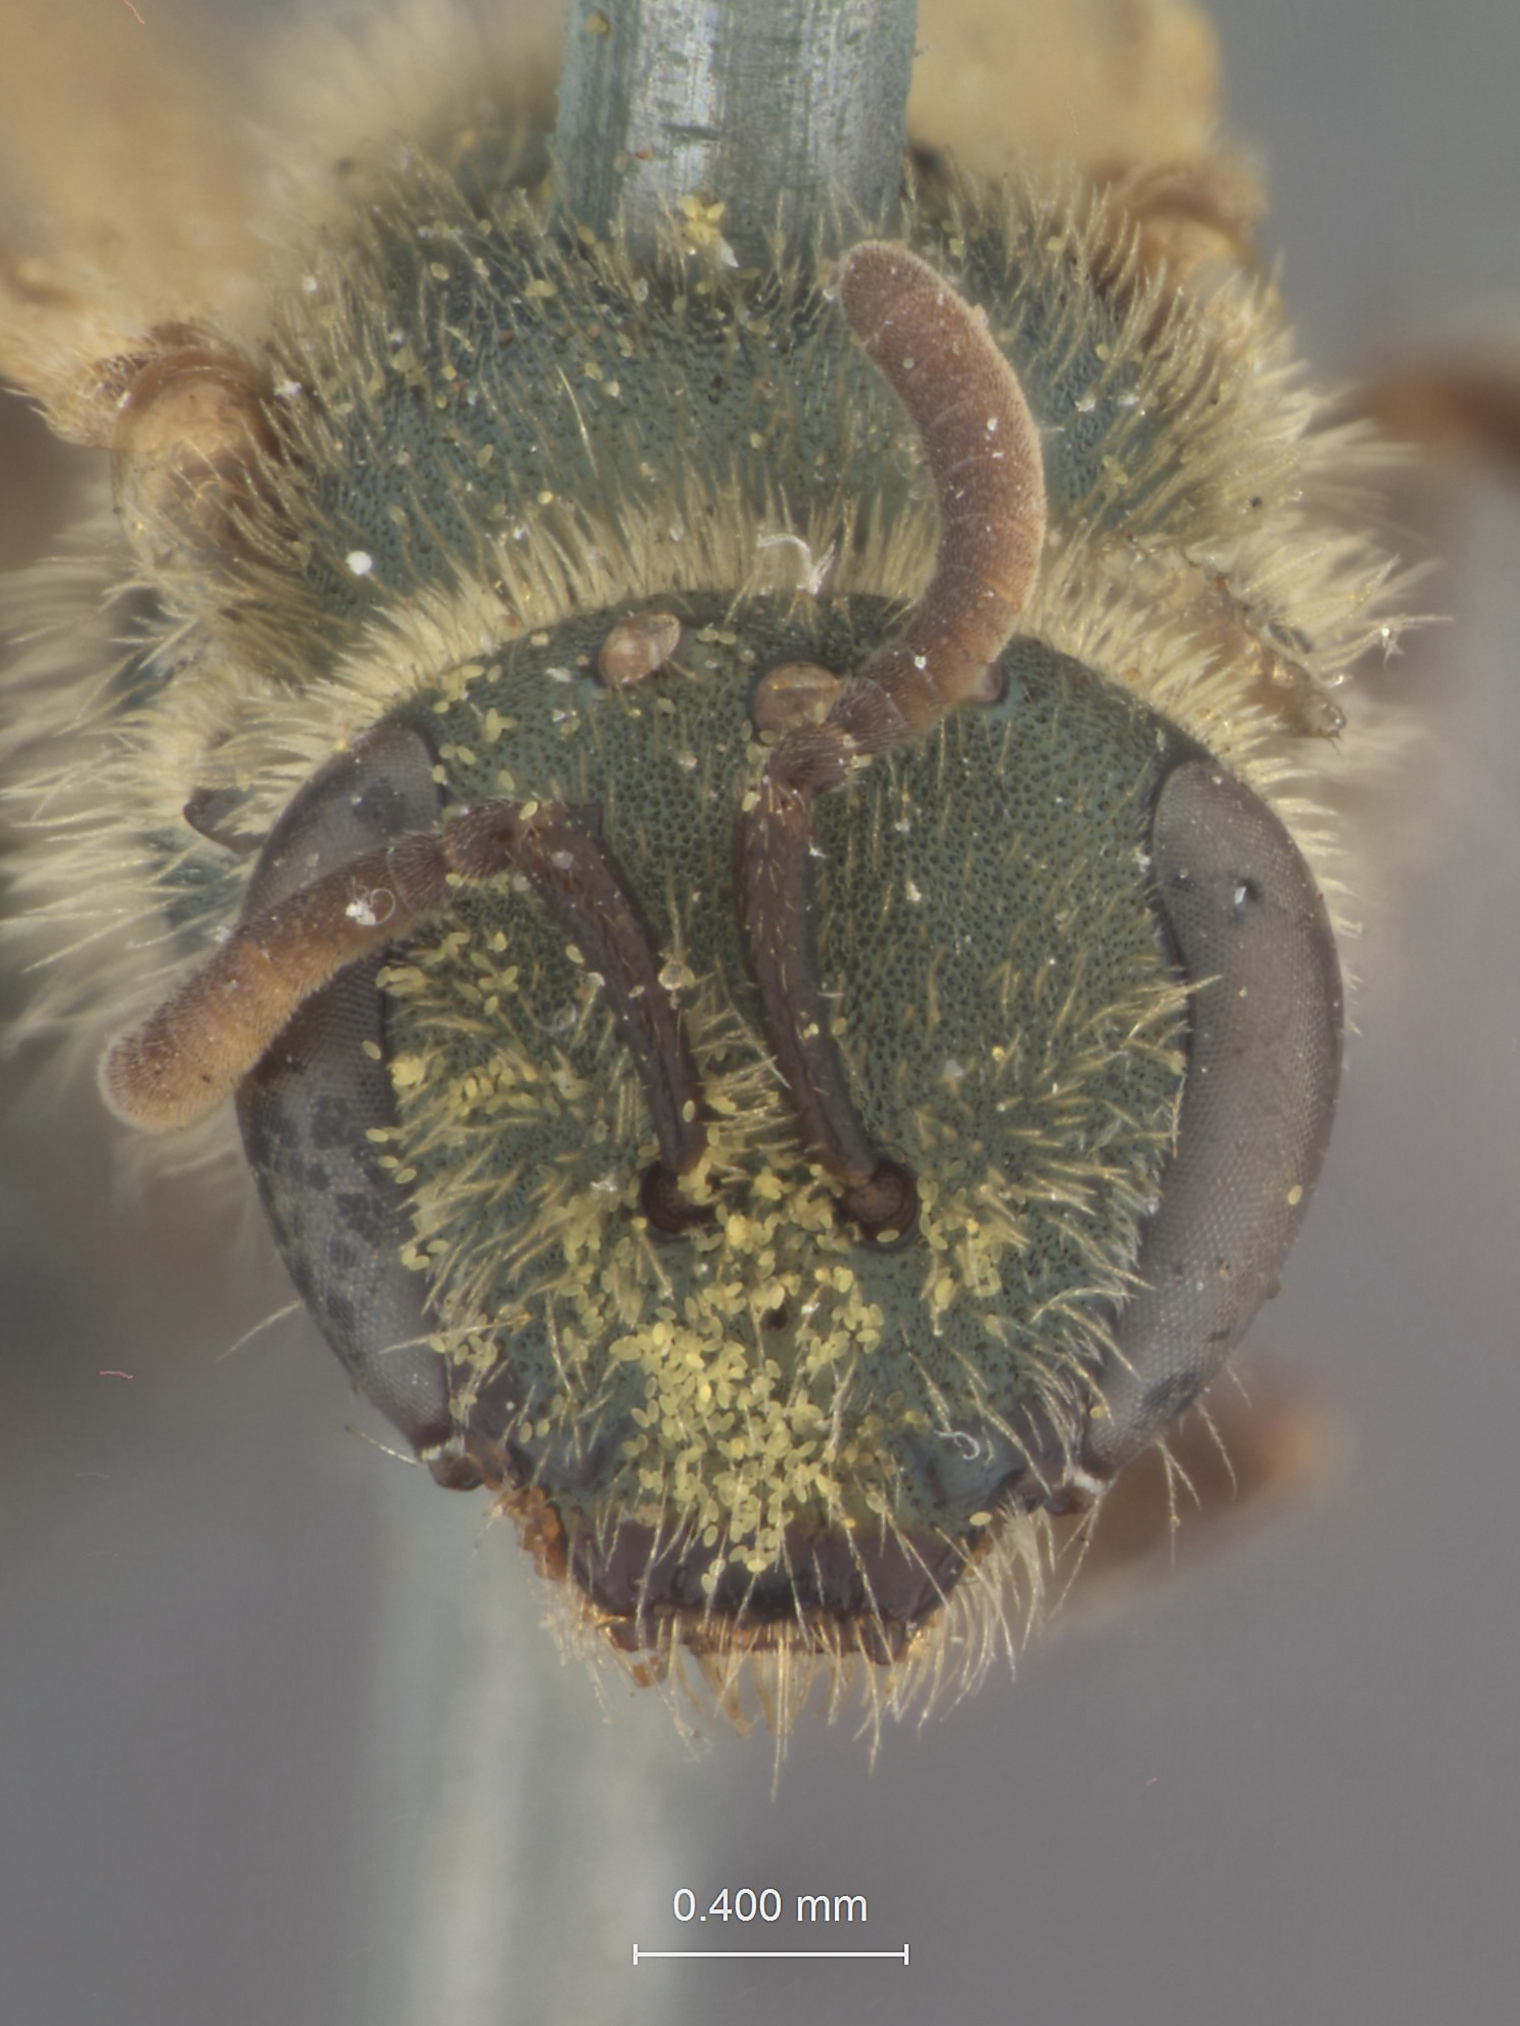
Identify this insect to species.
Halictus actinosus
